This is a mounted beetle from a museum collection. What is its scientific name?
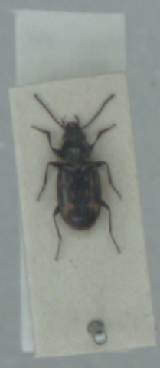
Bembidion obliquum
